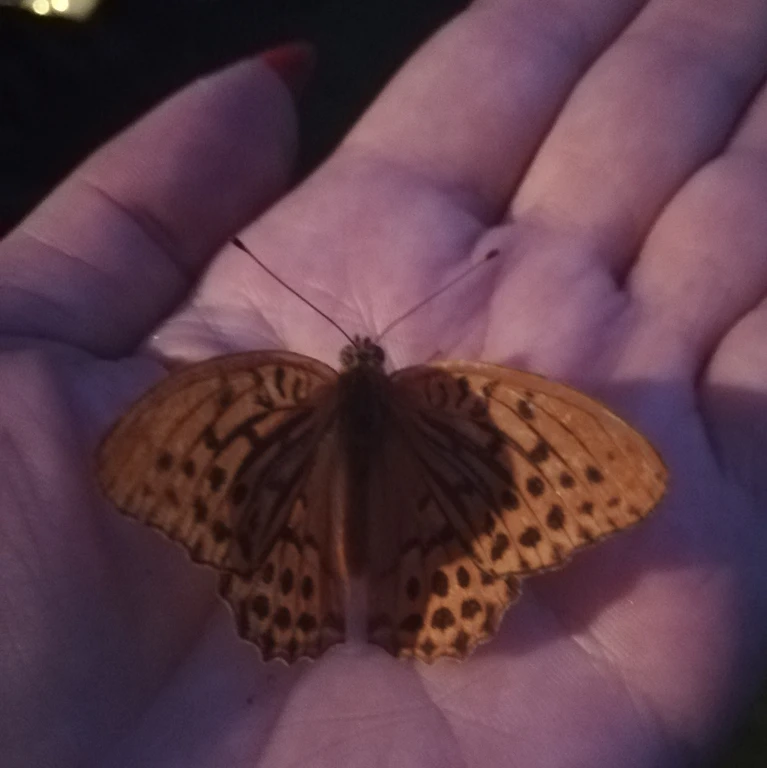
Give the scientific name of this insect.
Argynnis paphia
